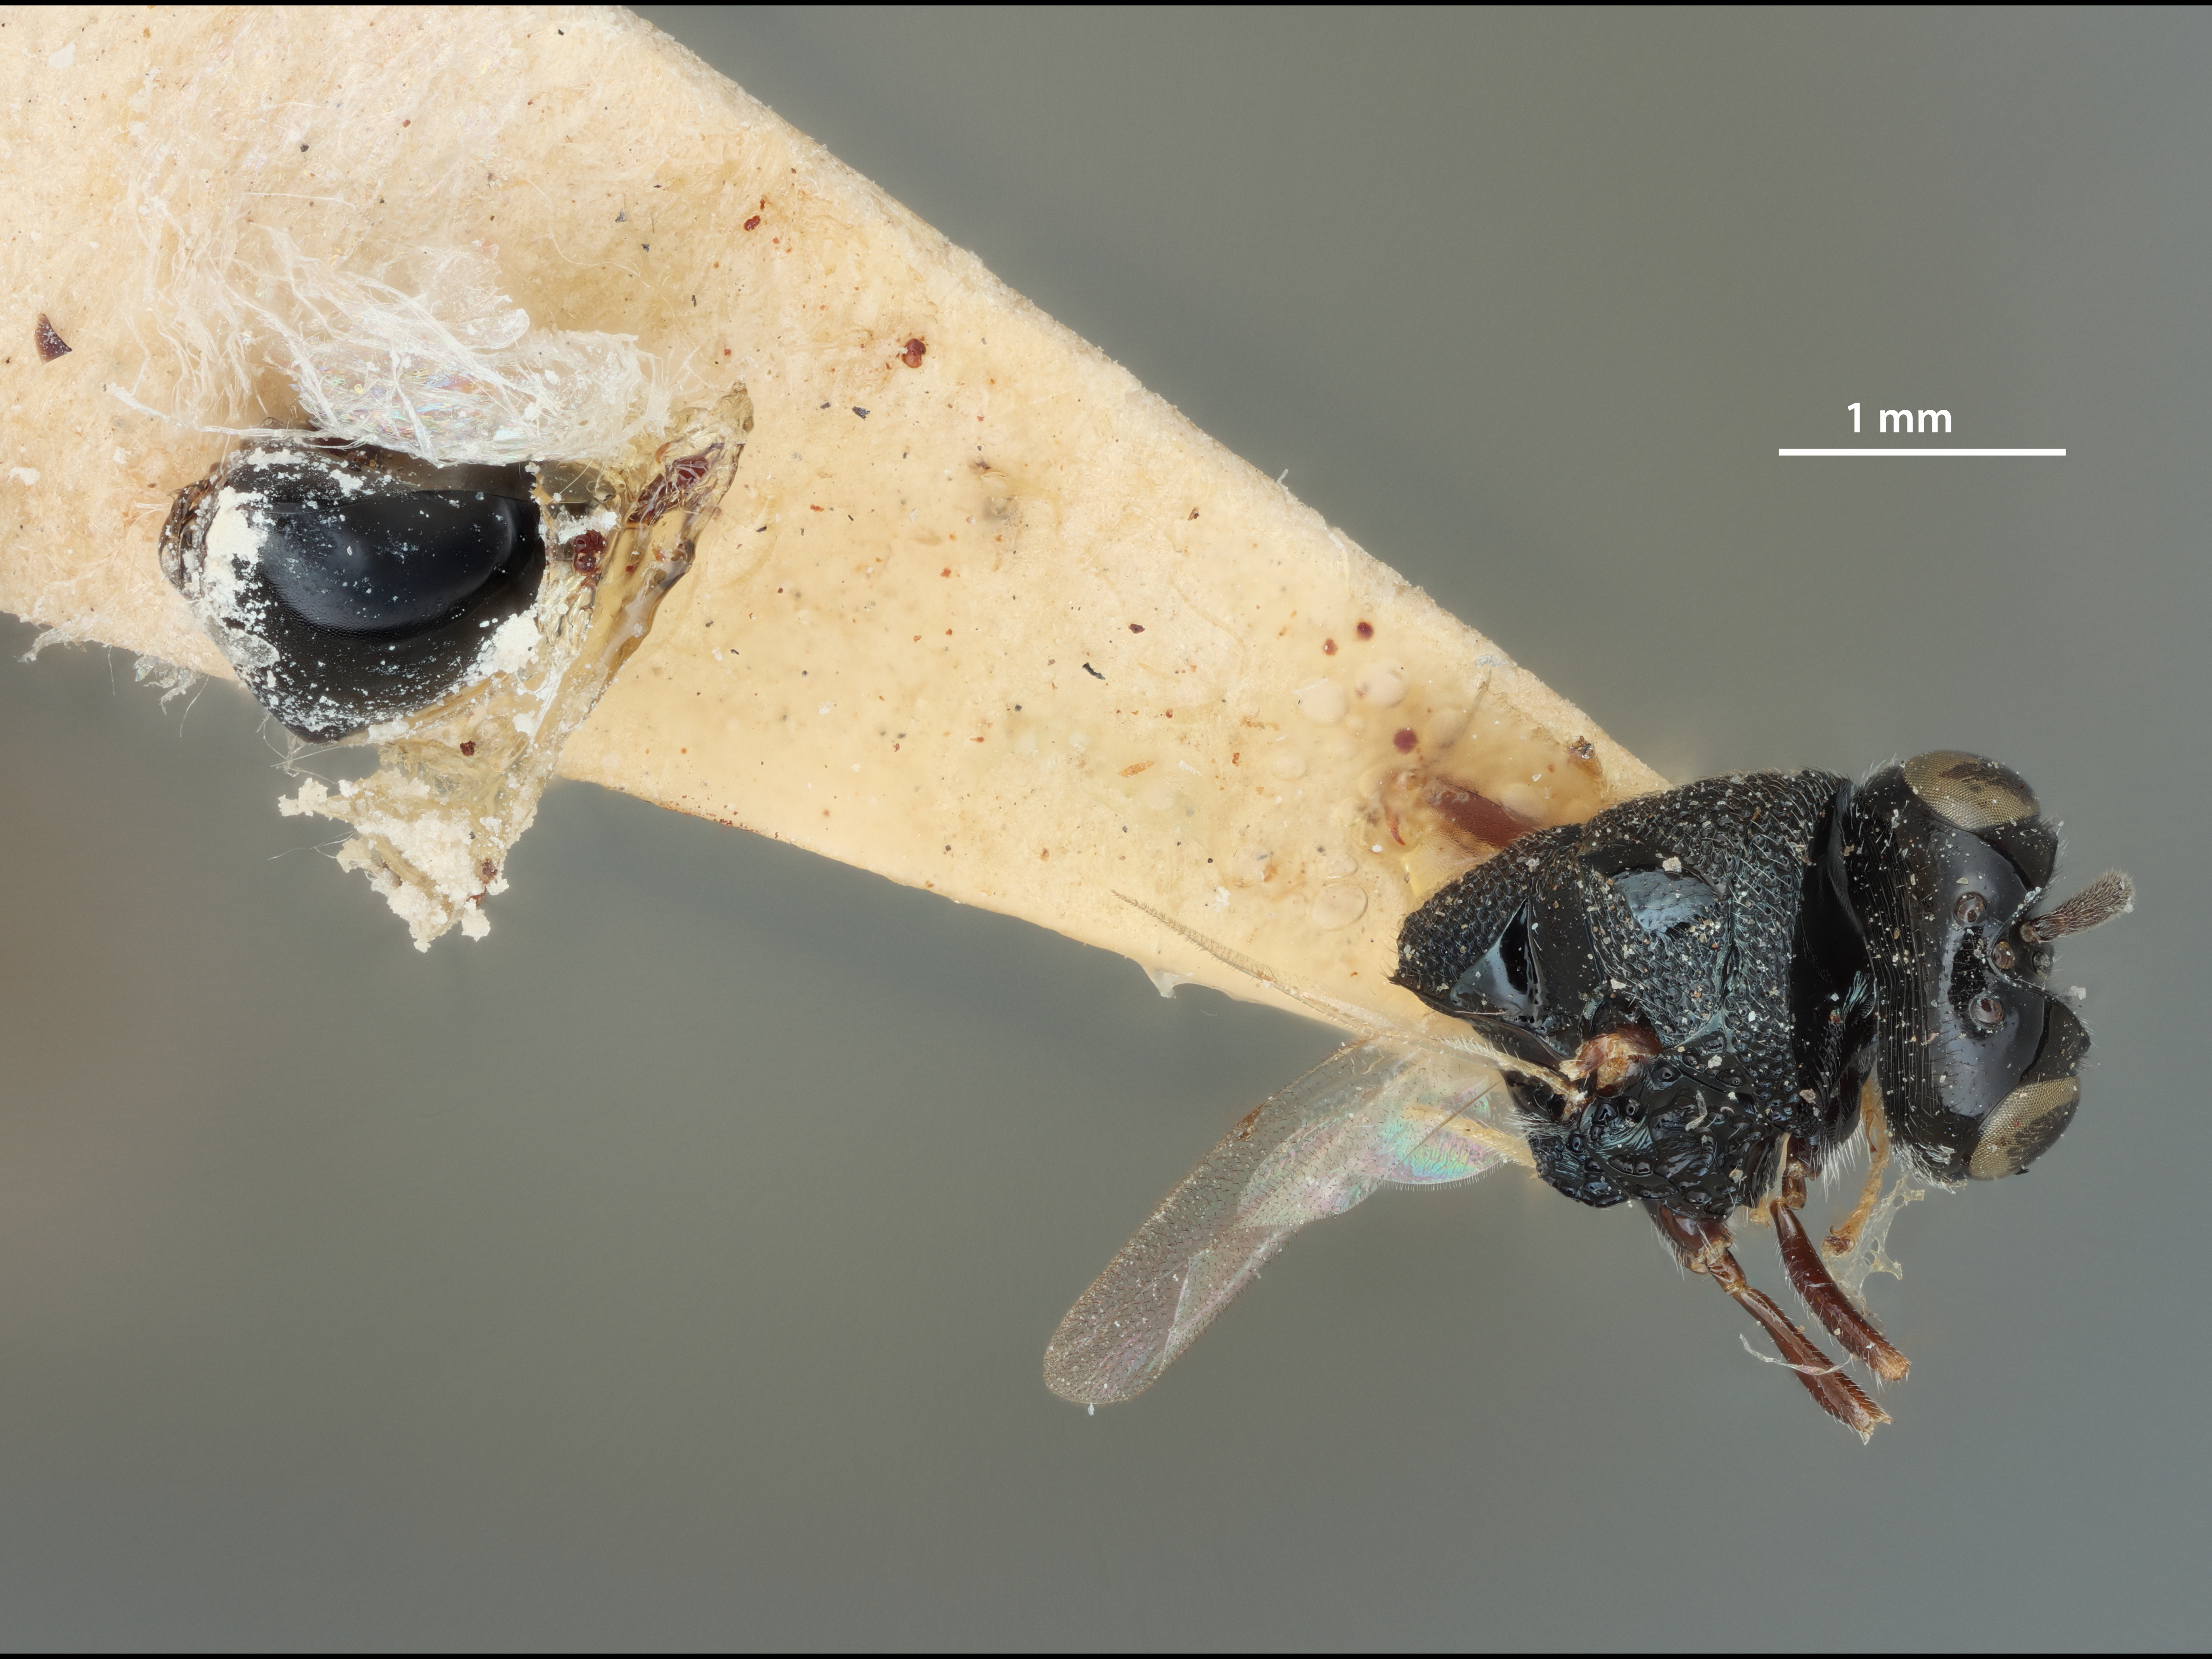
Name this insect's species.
Perilampus coorgensis
